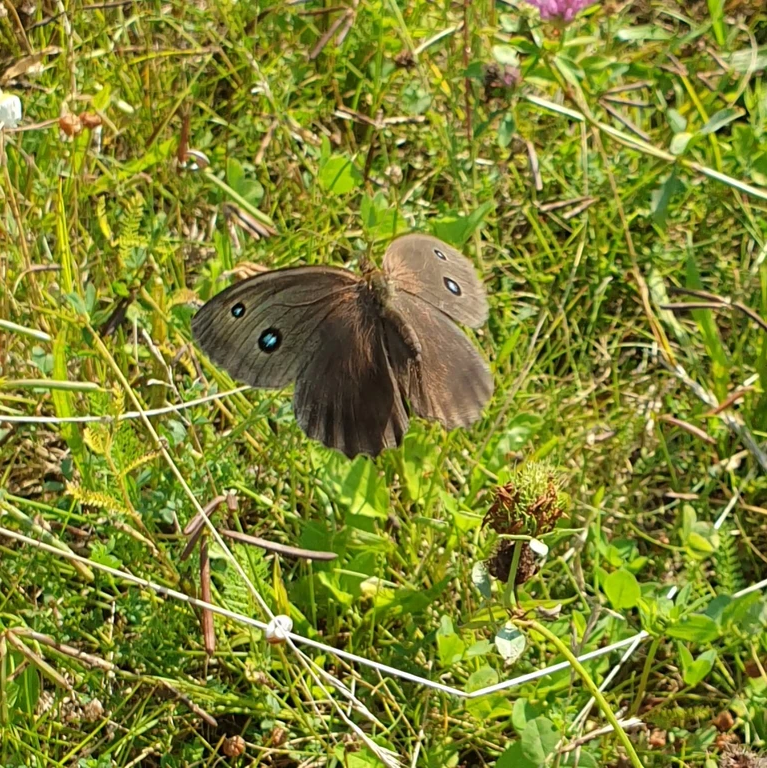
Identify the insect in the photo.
Minois dryas
